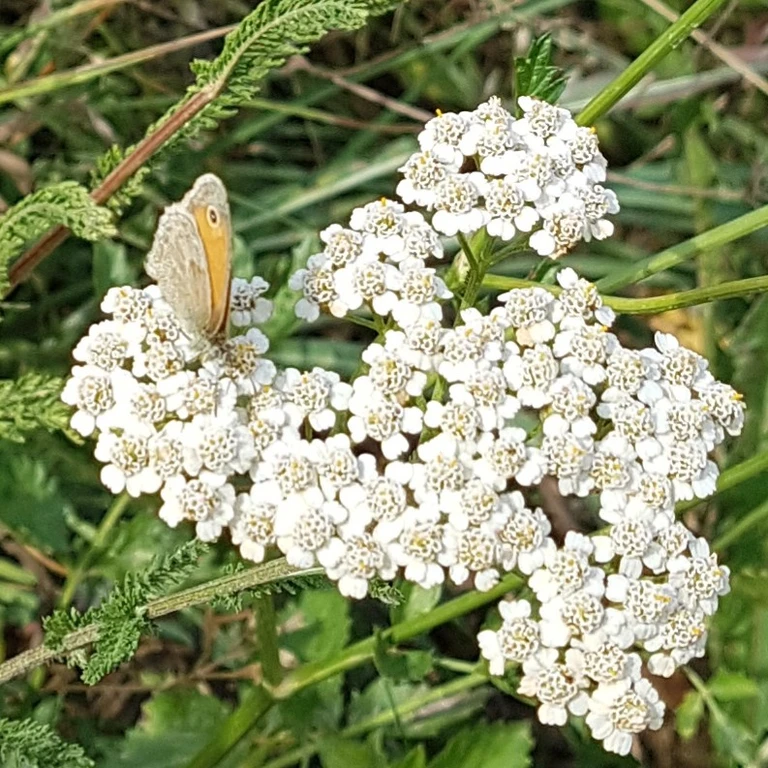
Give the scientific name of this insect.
Coenonympha pamphilus
